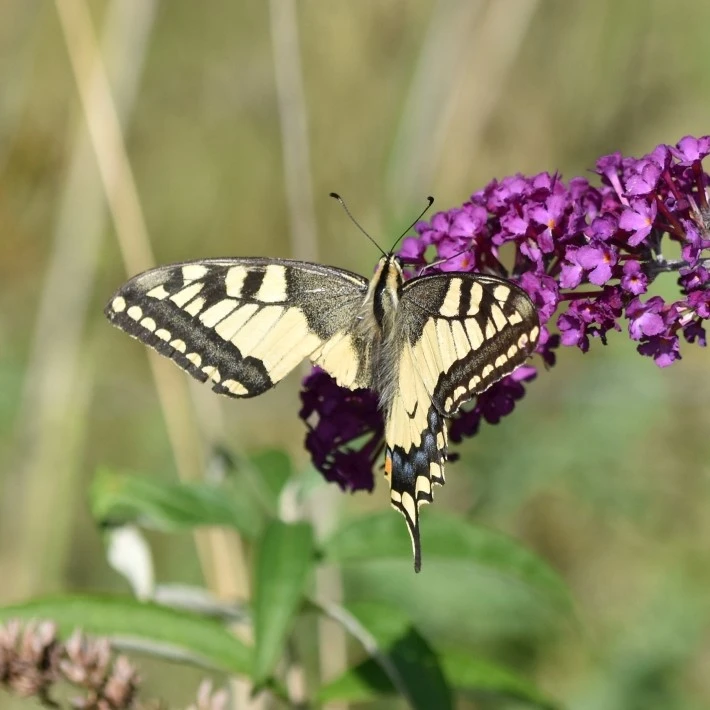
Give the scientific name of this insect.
Papilio machaon
